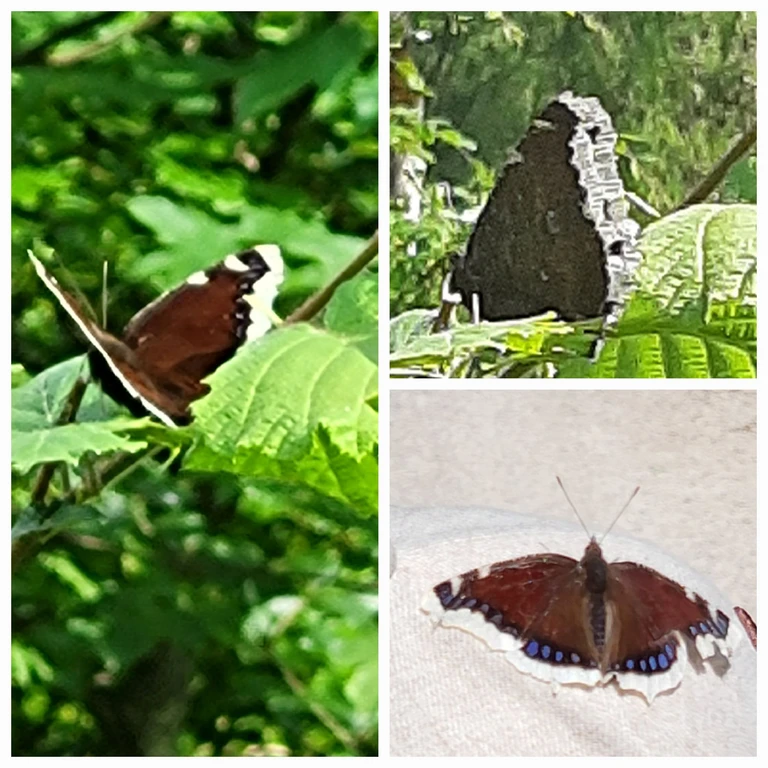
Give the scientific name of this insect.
Nymphalis antiopa
